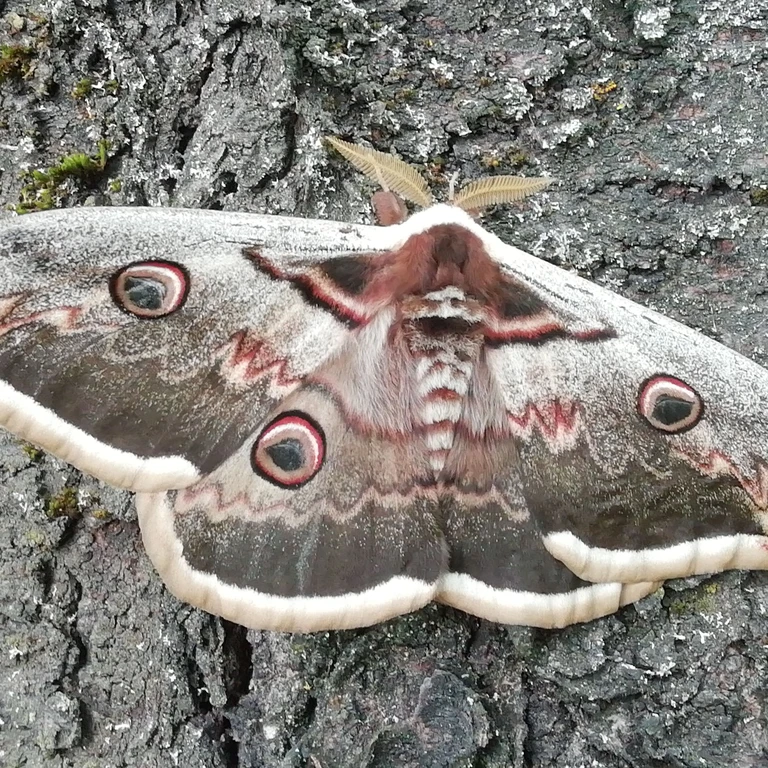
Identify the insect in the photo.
Saturnia pyri
